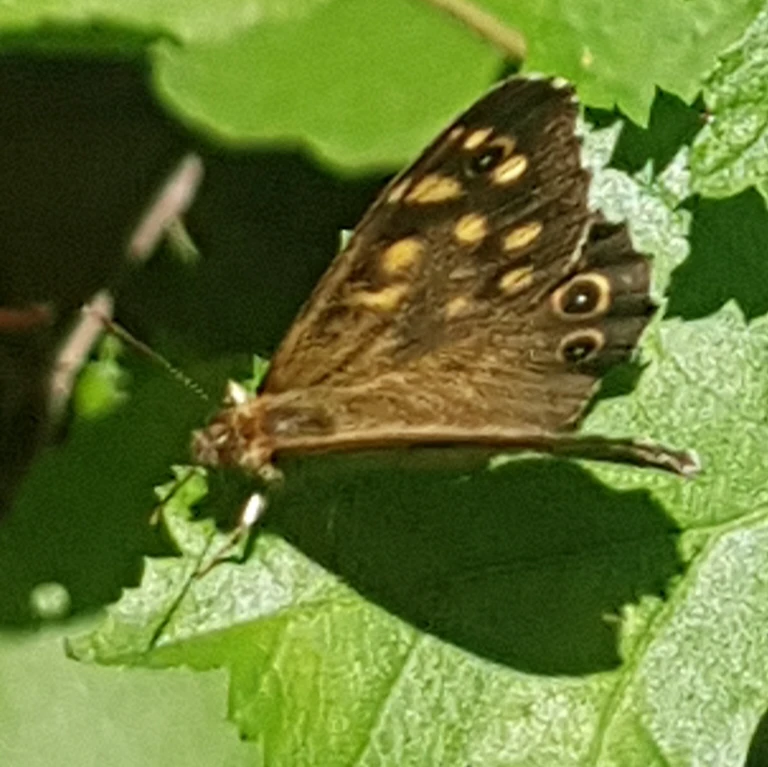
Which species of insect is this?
Pararge aegeria
